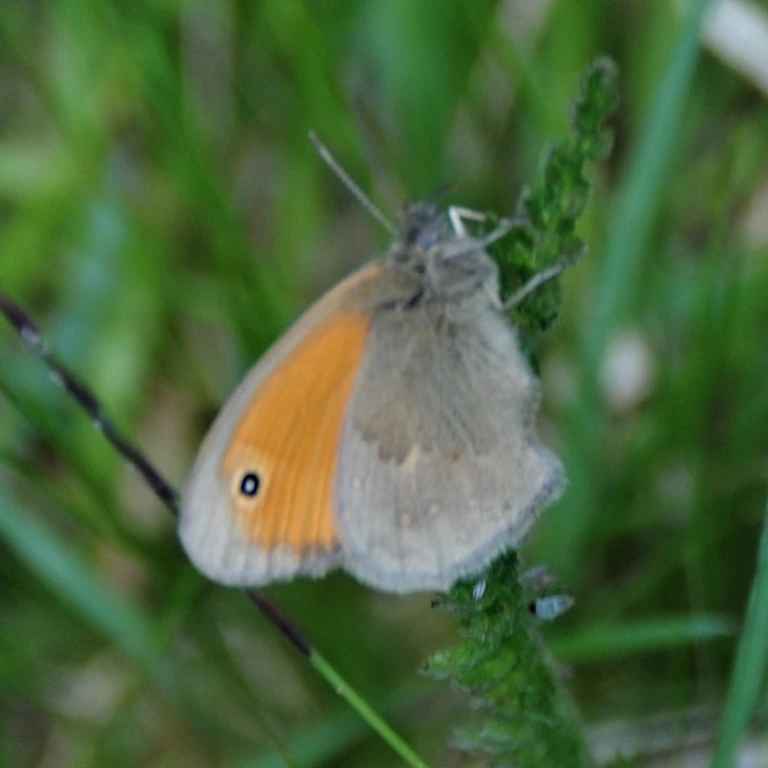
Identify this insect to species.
Coenonympha pamphilus
